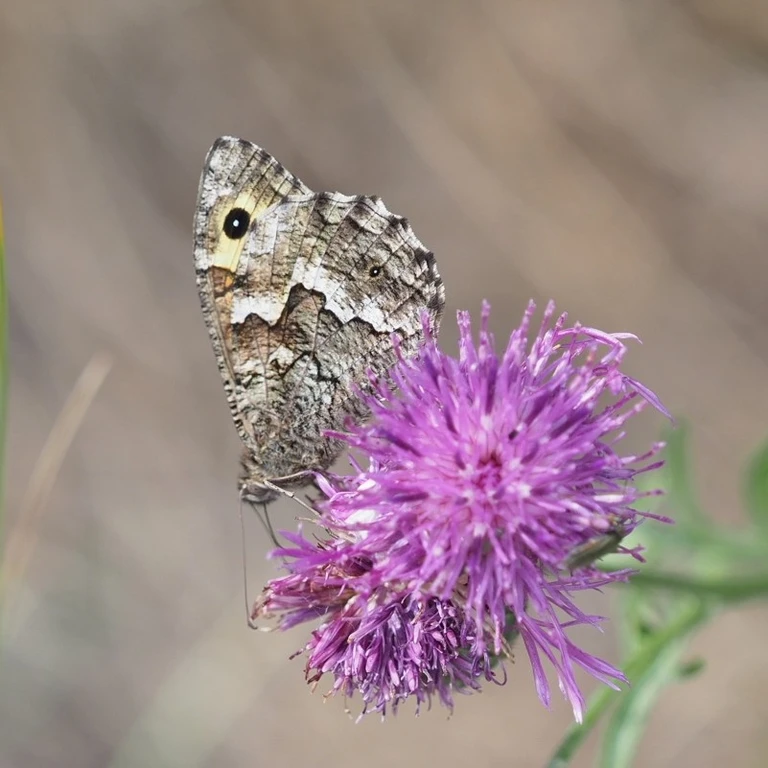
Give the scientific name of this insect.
Hipparchia semele
